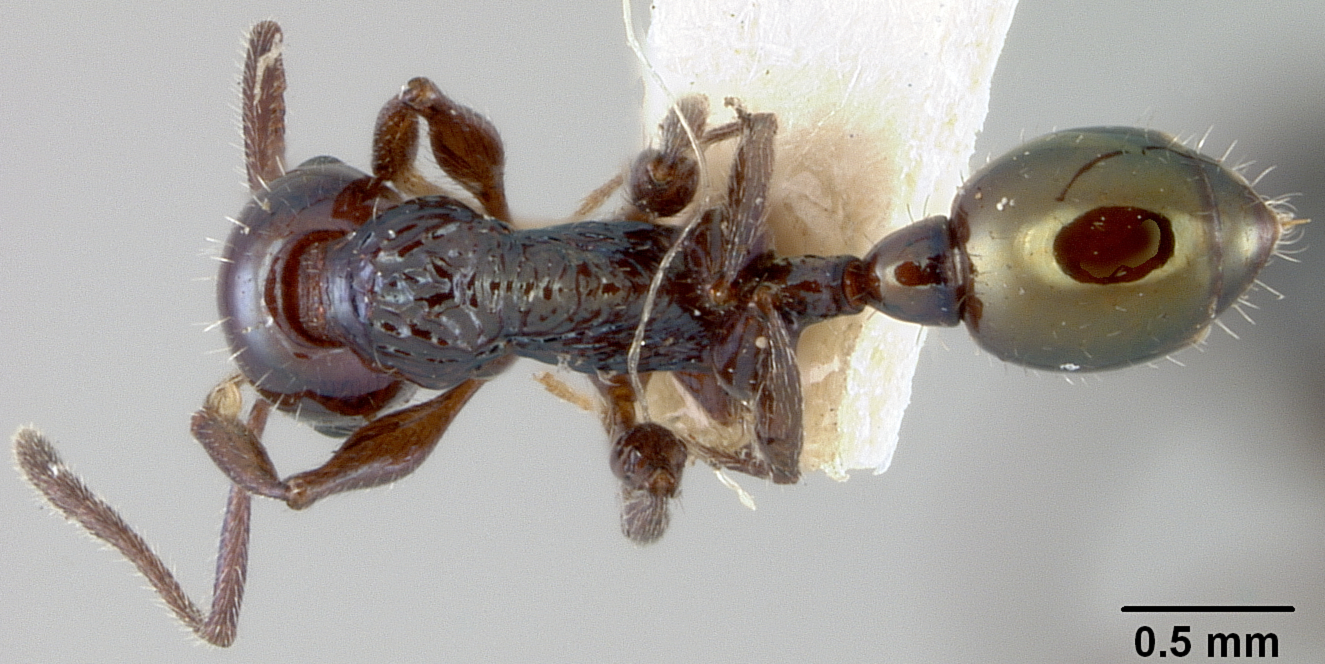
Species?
Macromischa wheeleri
